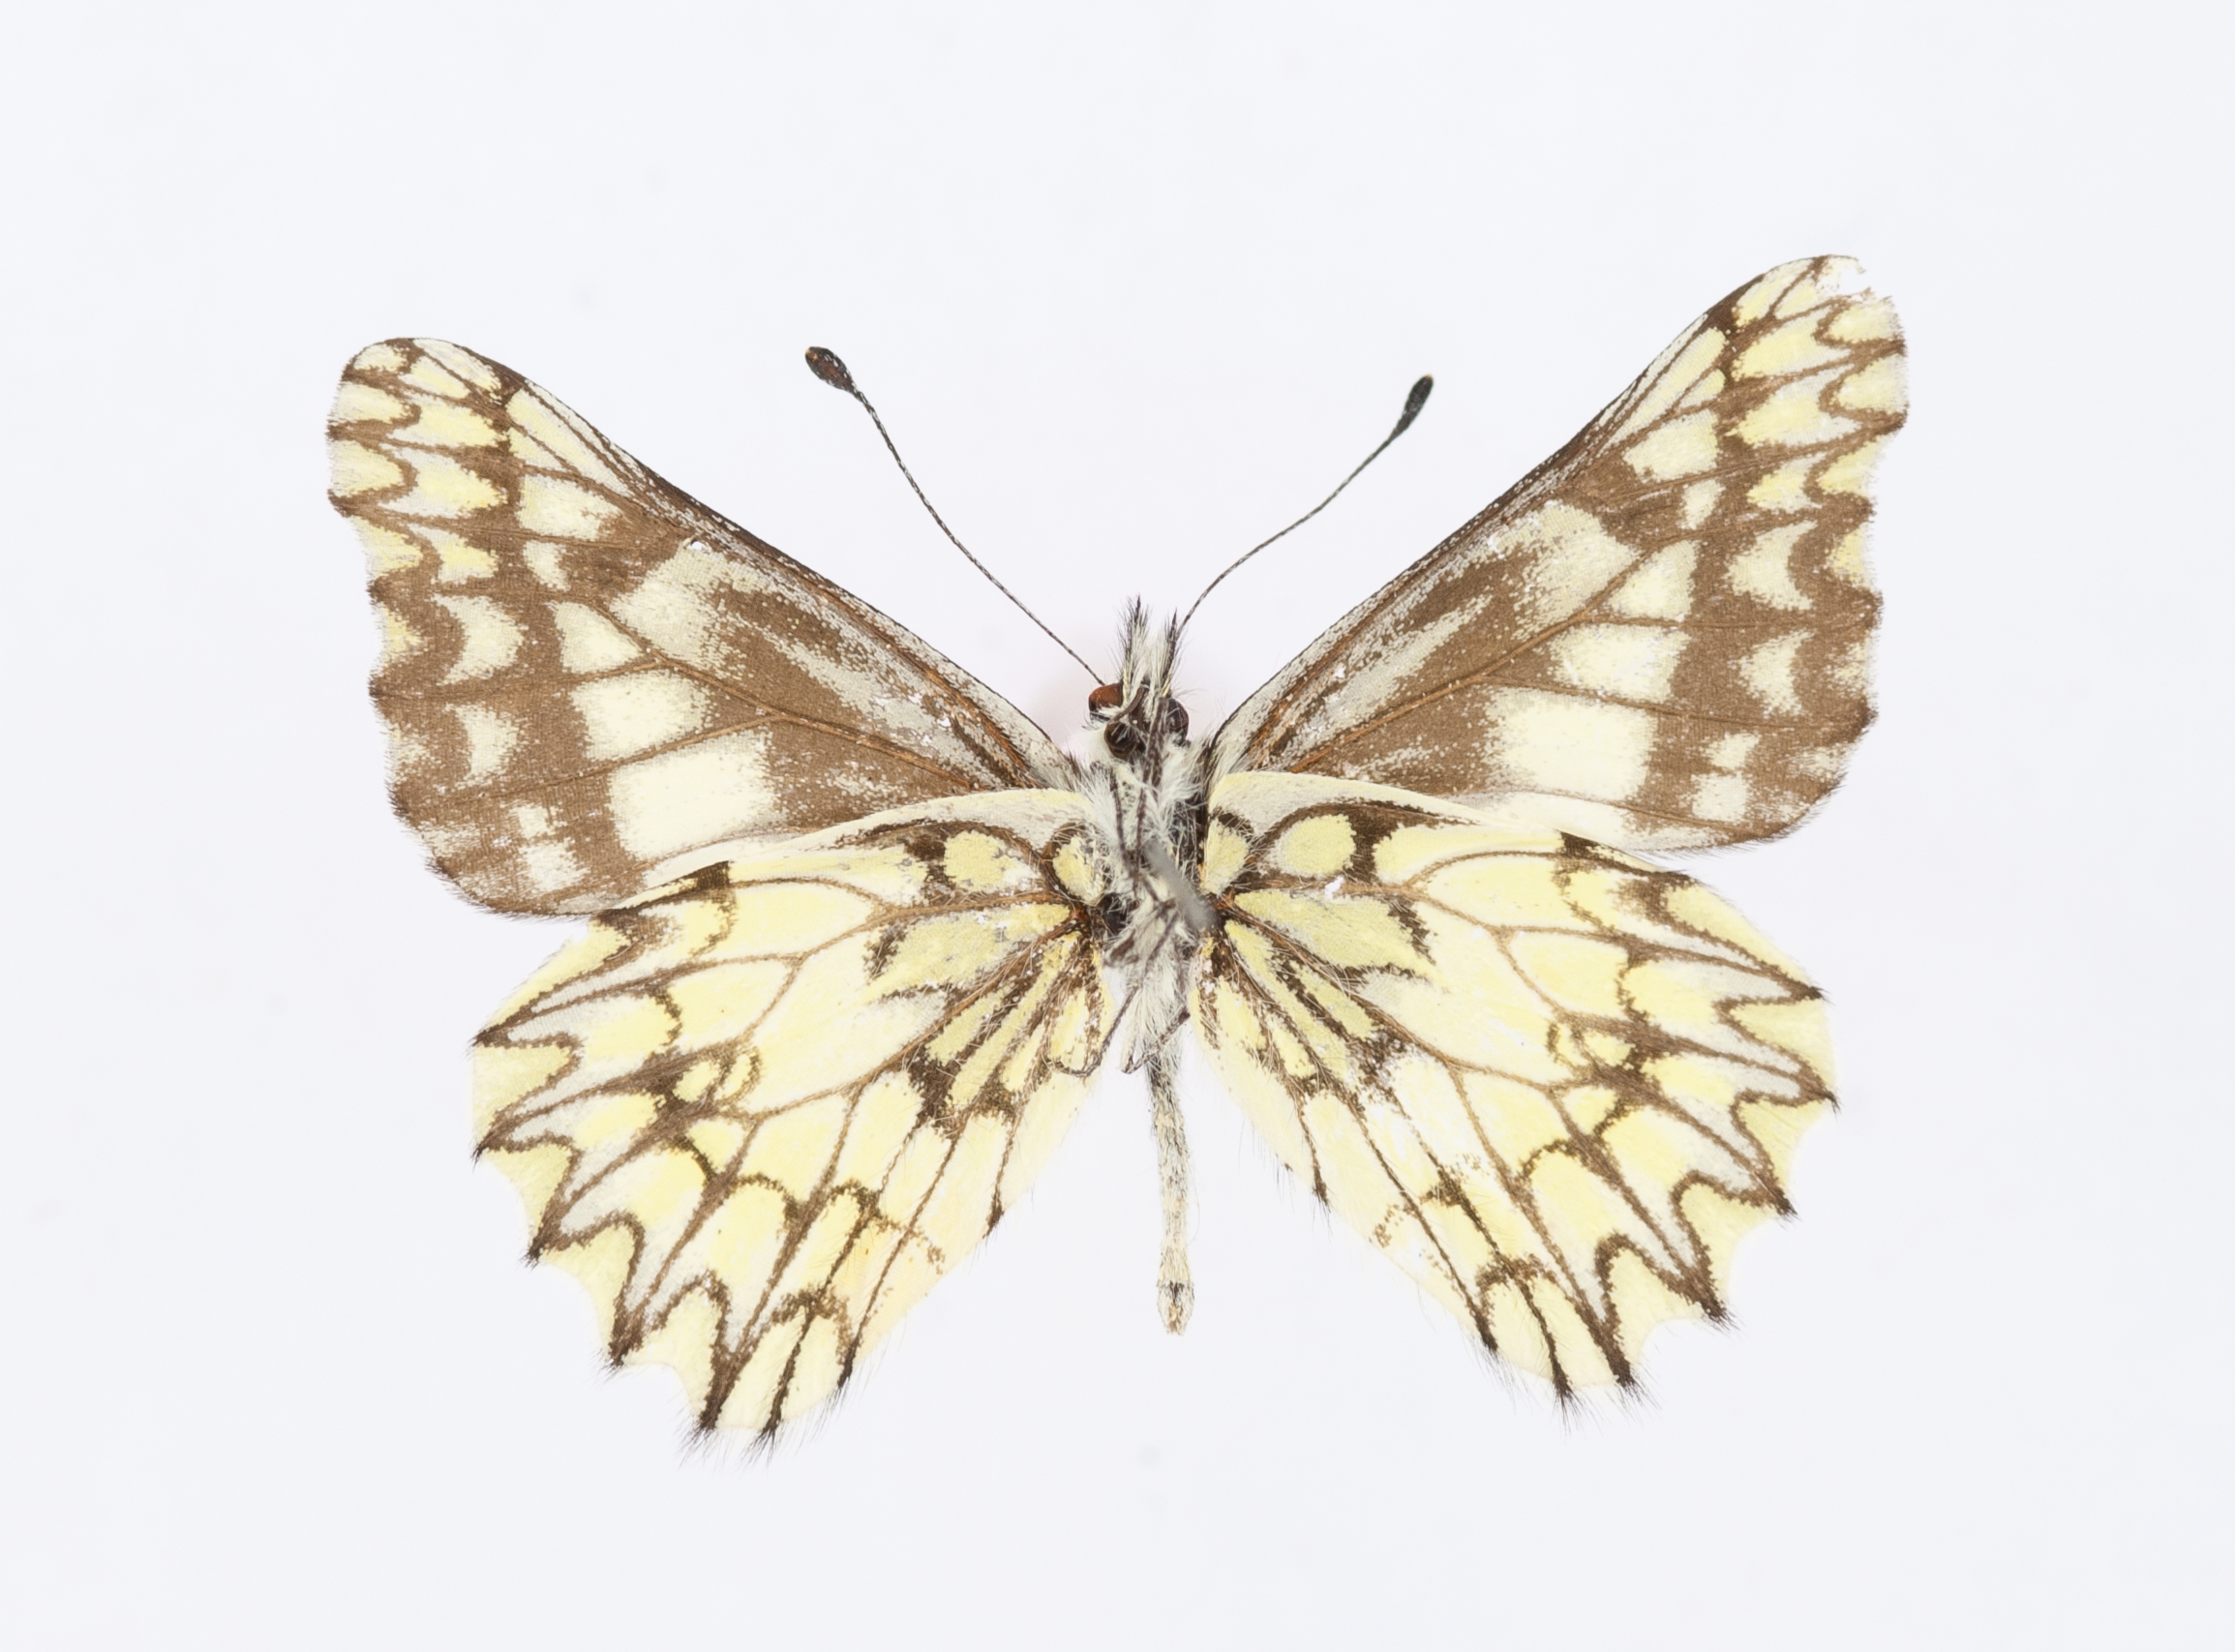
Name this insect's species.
Hesperochoia poujadei
